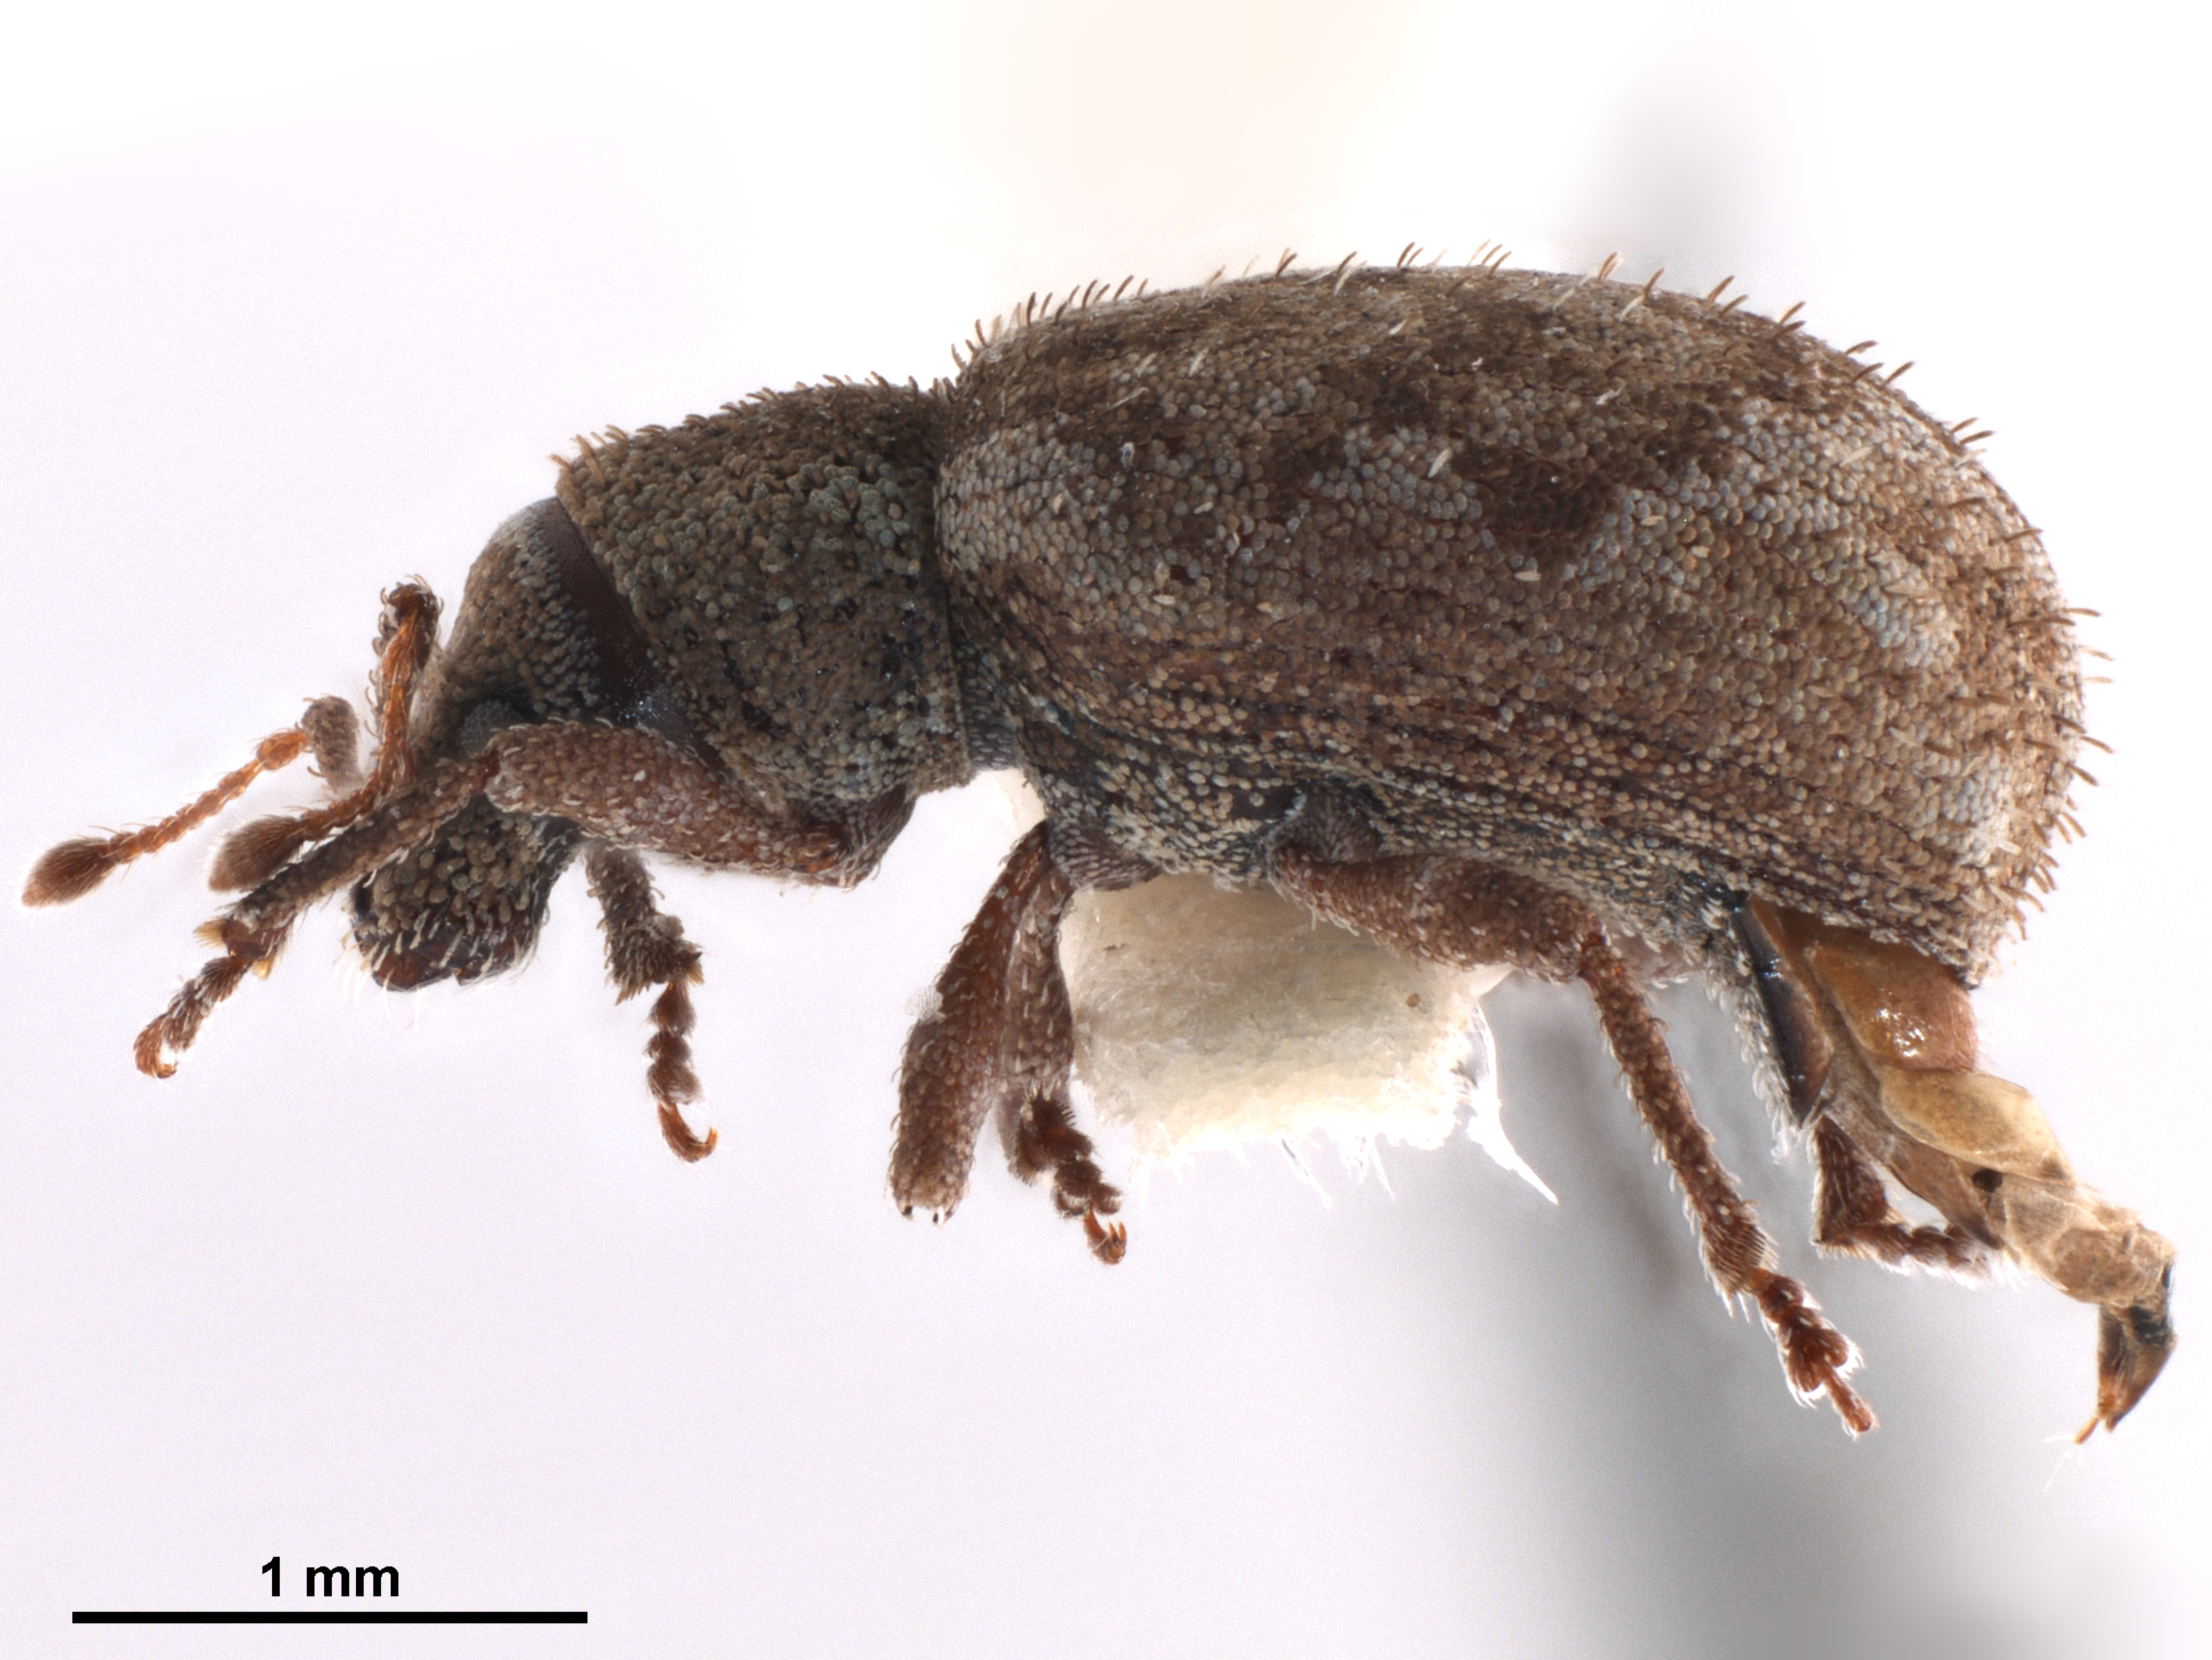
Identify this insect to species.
Geodercodes latipennis
